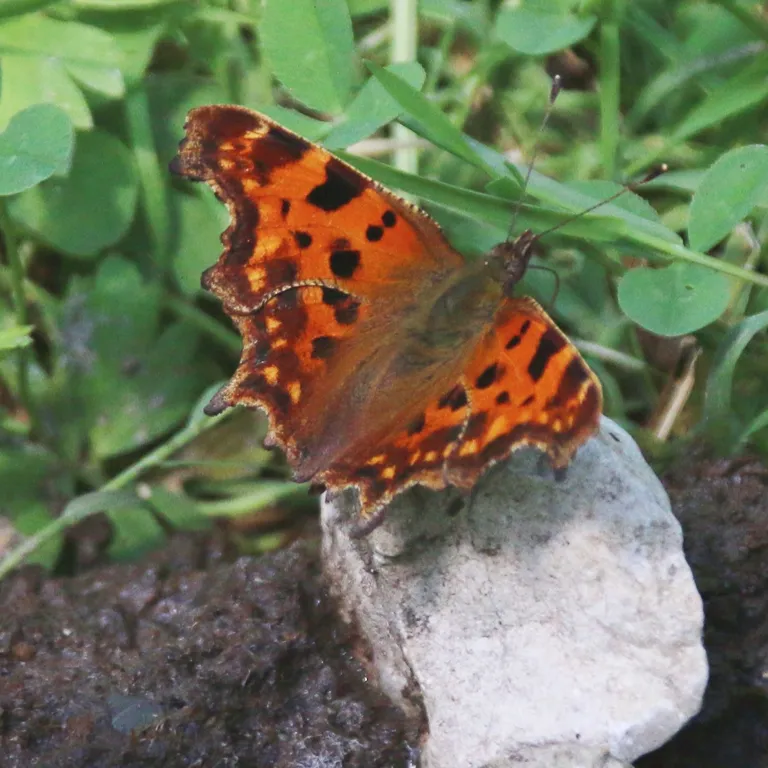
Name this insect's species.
Polygonia c-album
